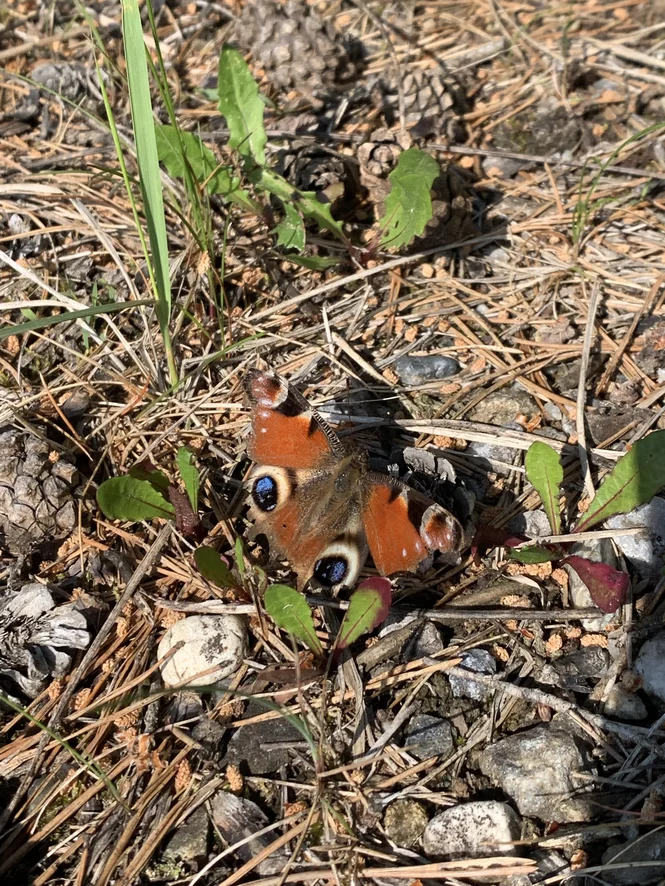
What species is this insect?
Aglais io
